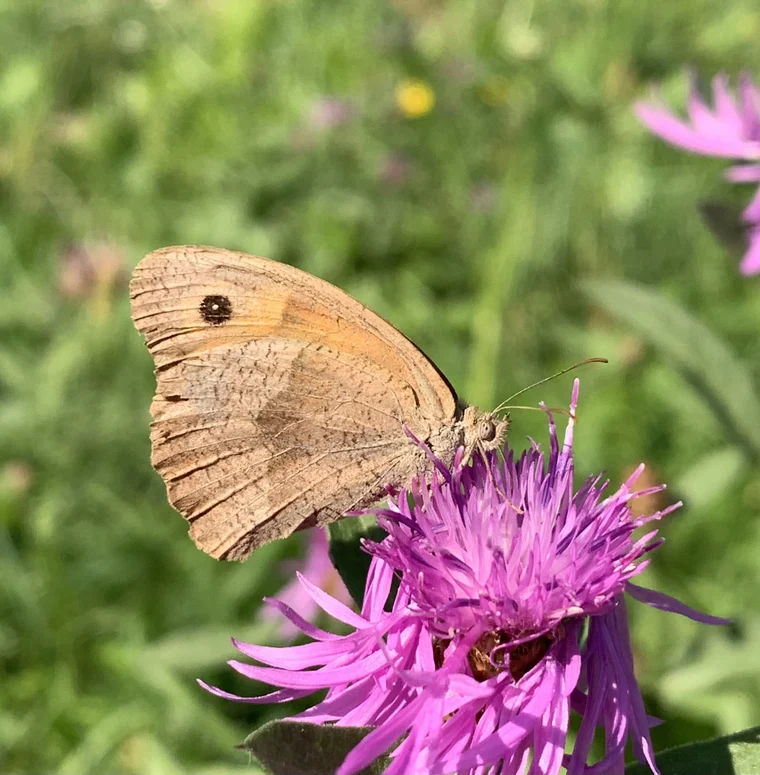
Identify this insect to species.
Maniola jurtina
